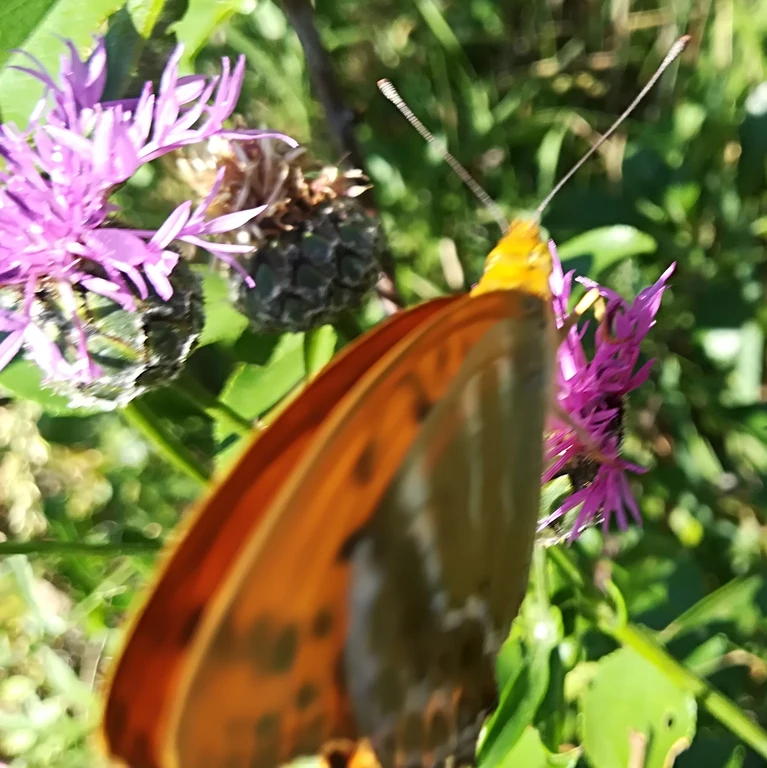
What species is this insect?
Argynnis paphia
